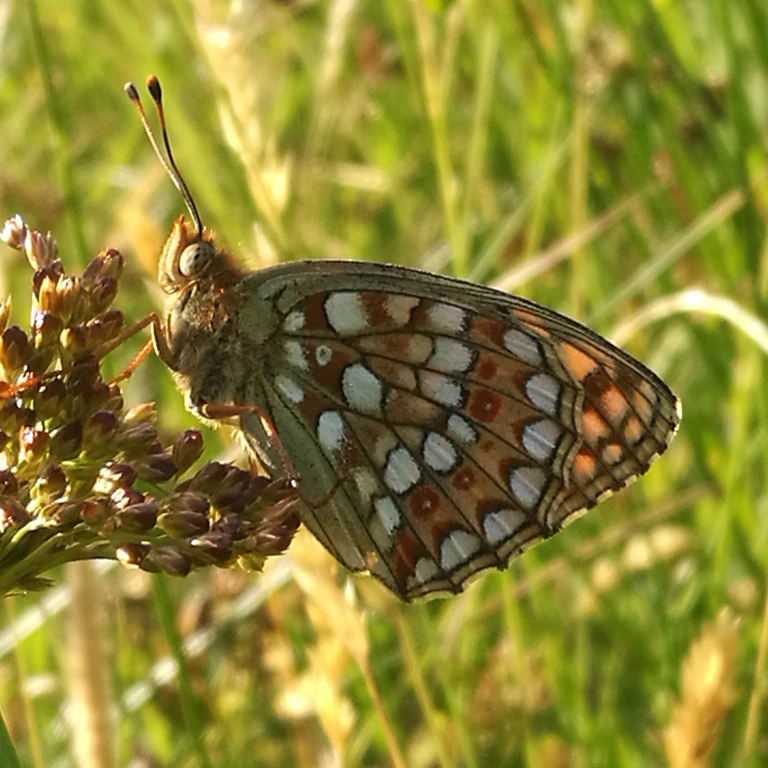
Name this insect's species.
Fabriciana niobe
